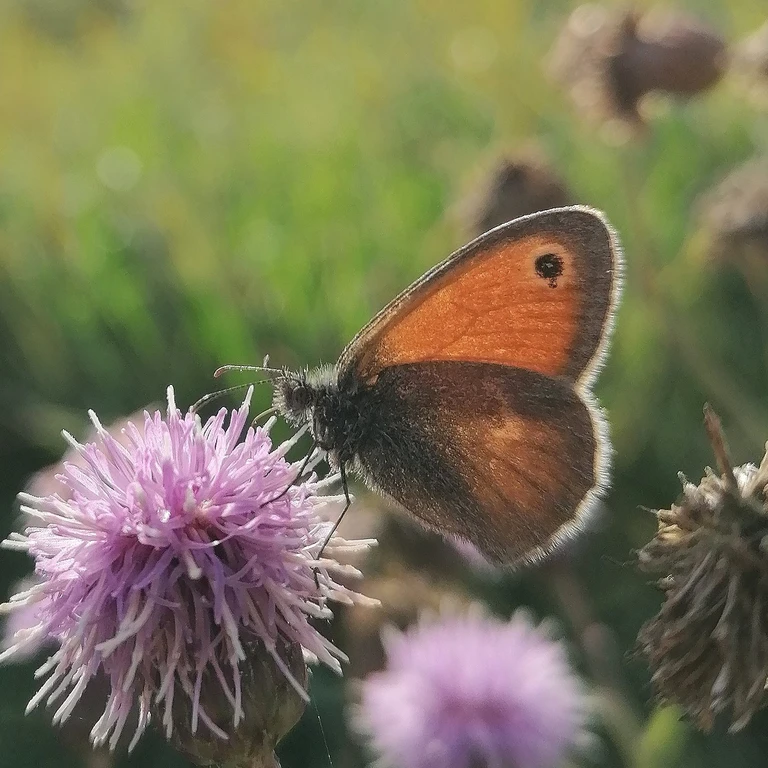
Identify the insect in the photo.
Coenonympha pamphilus
